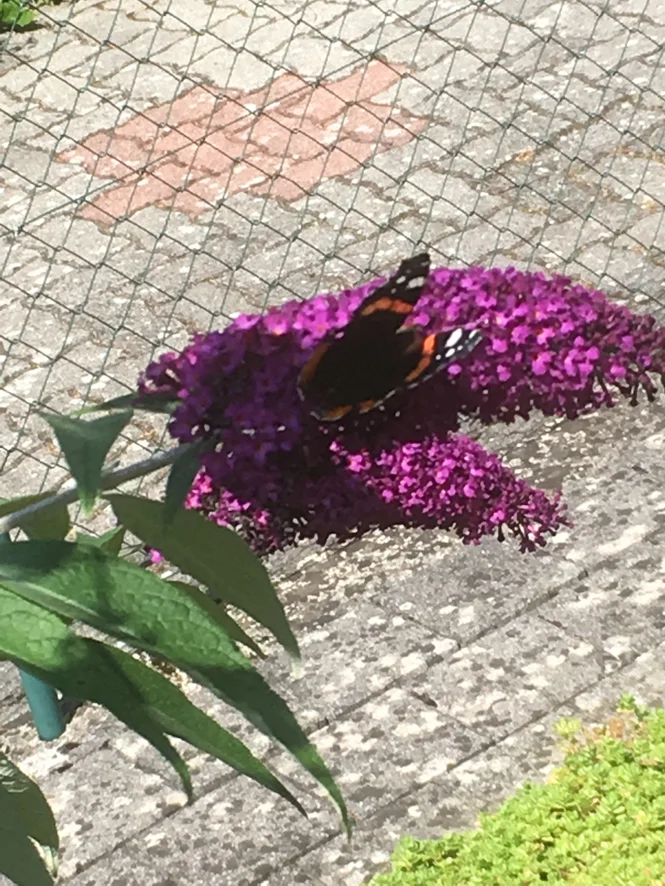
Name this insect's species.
Vanessa atalanta
